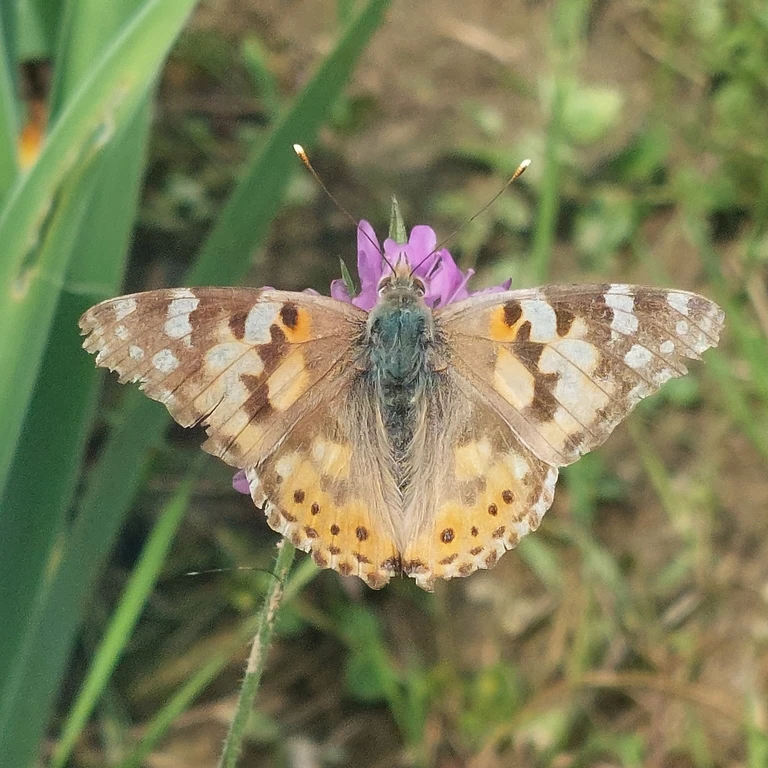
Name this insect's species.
Vanessa cardui
